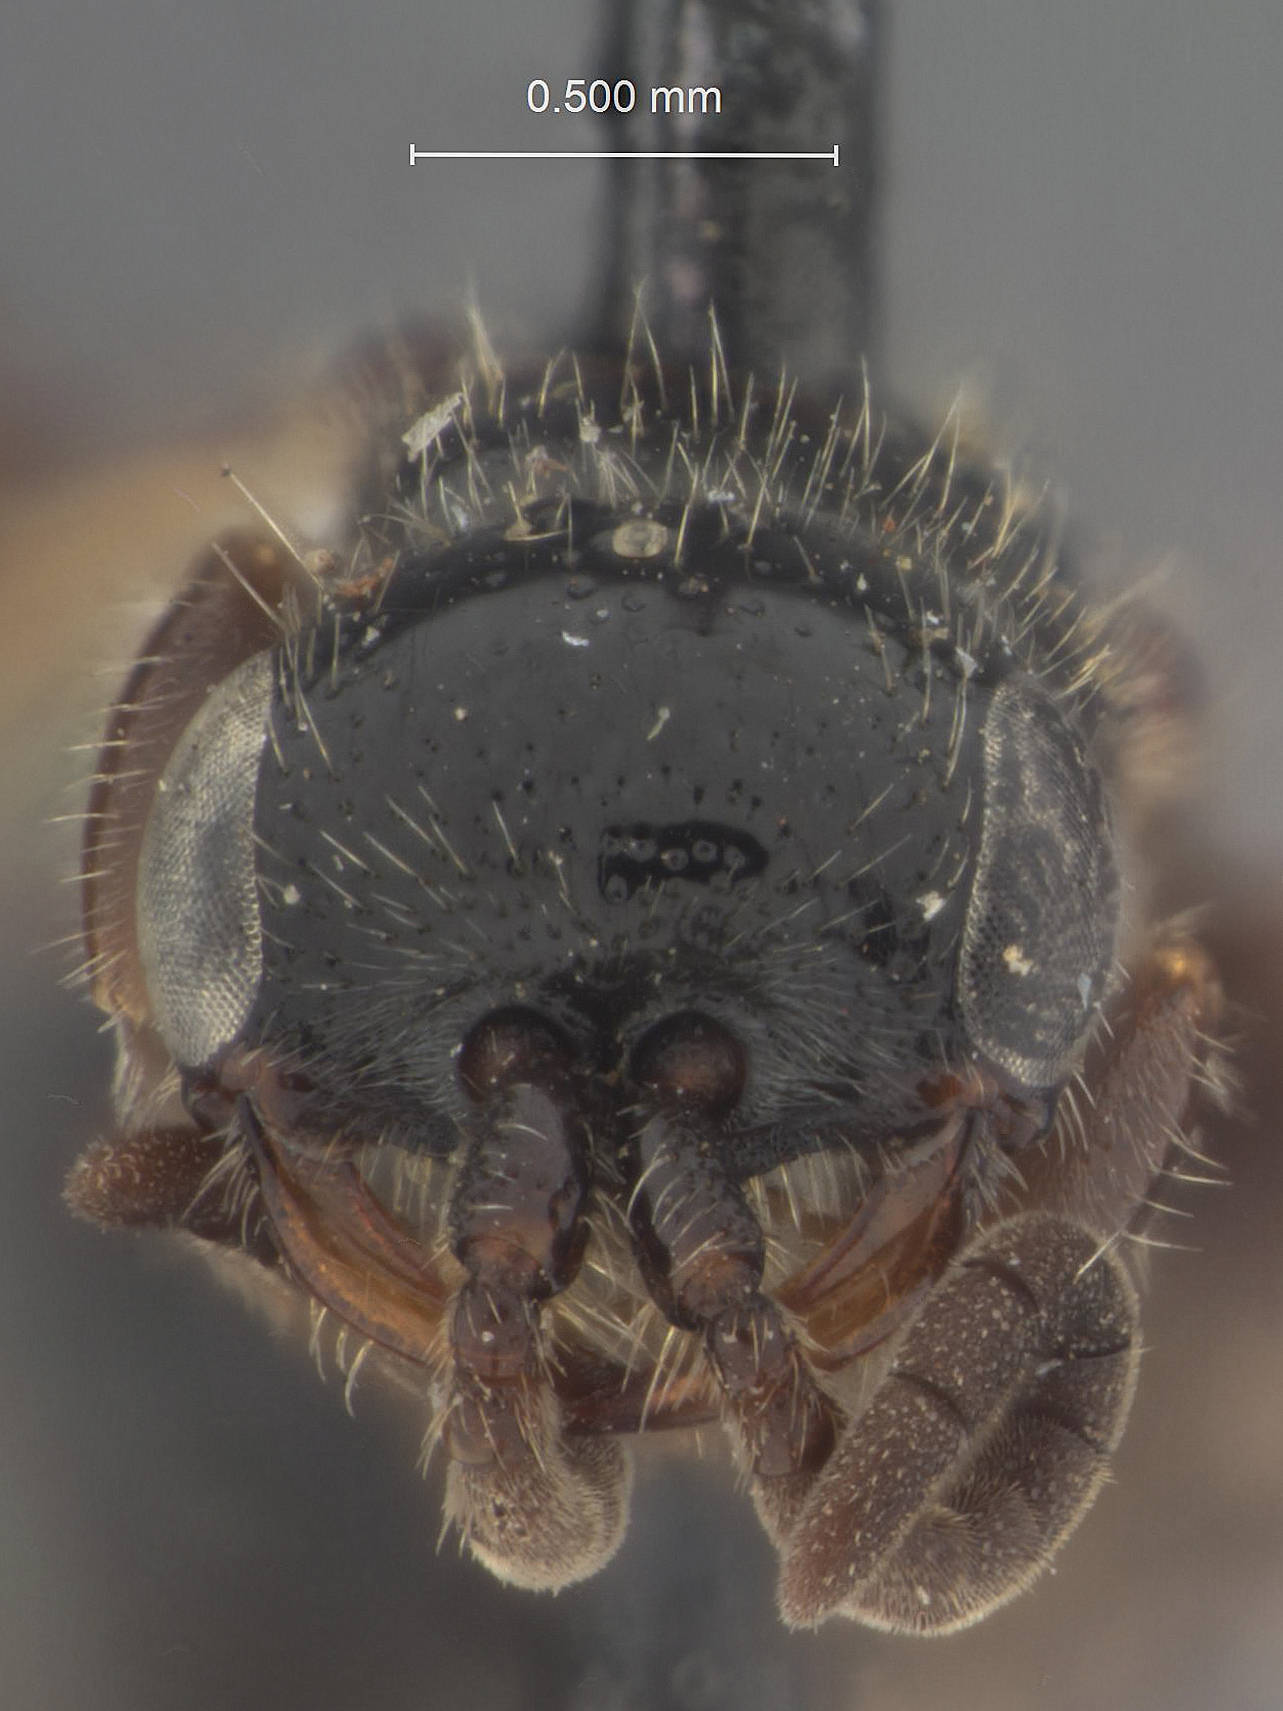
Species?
Tiphia isolata
